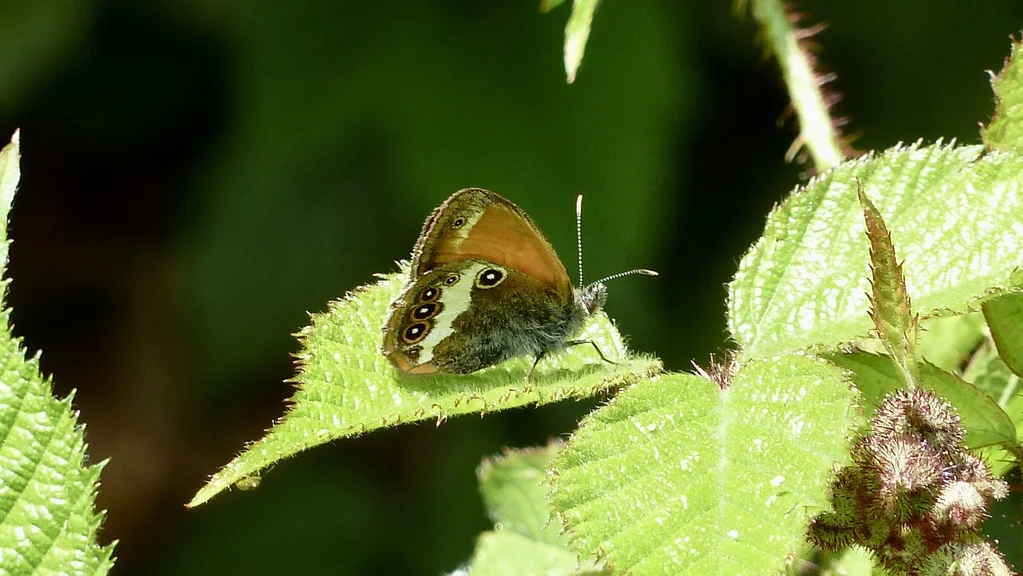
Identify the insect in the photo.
Coenonympha arcania
